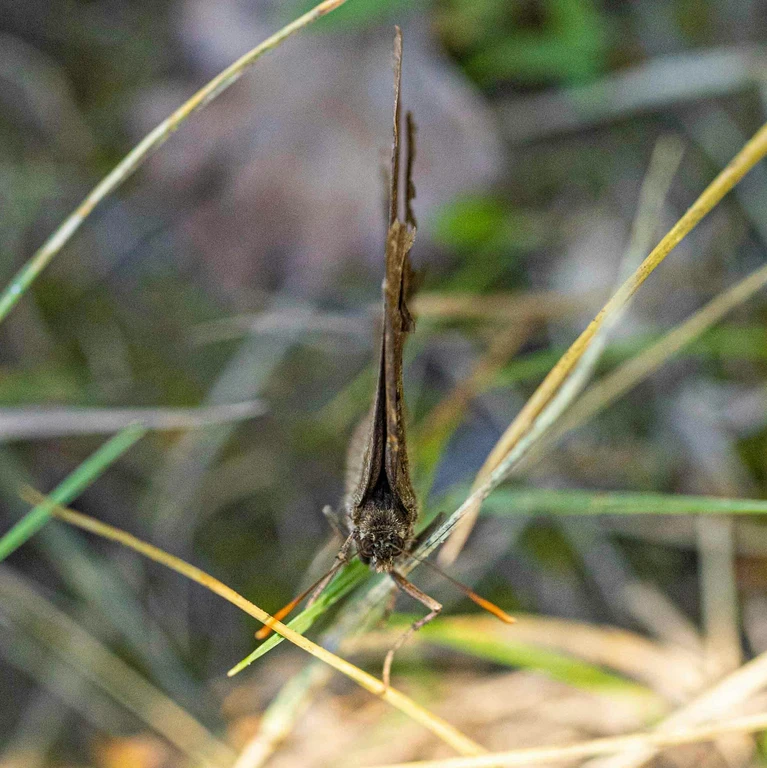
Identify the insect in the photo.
Minois dryas
